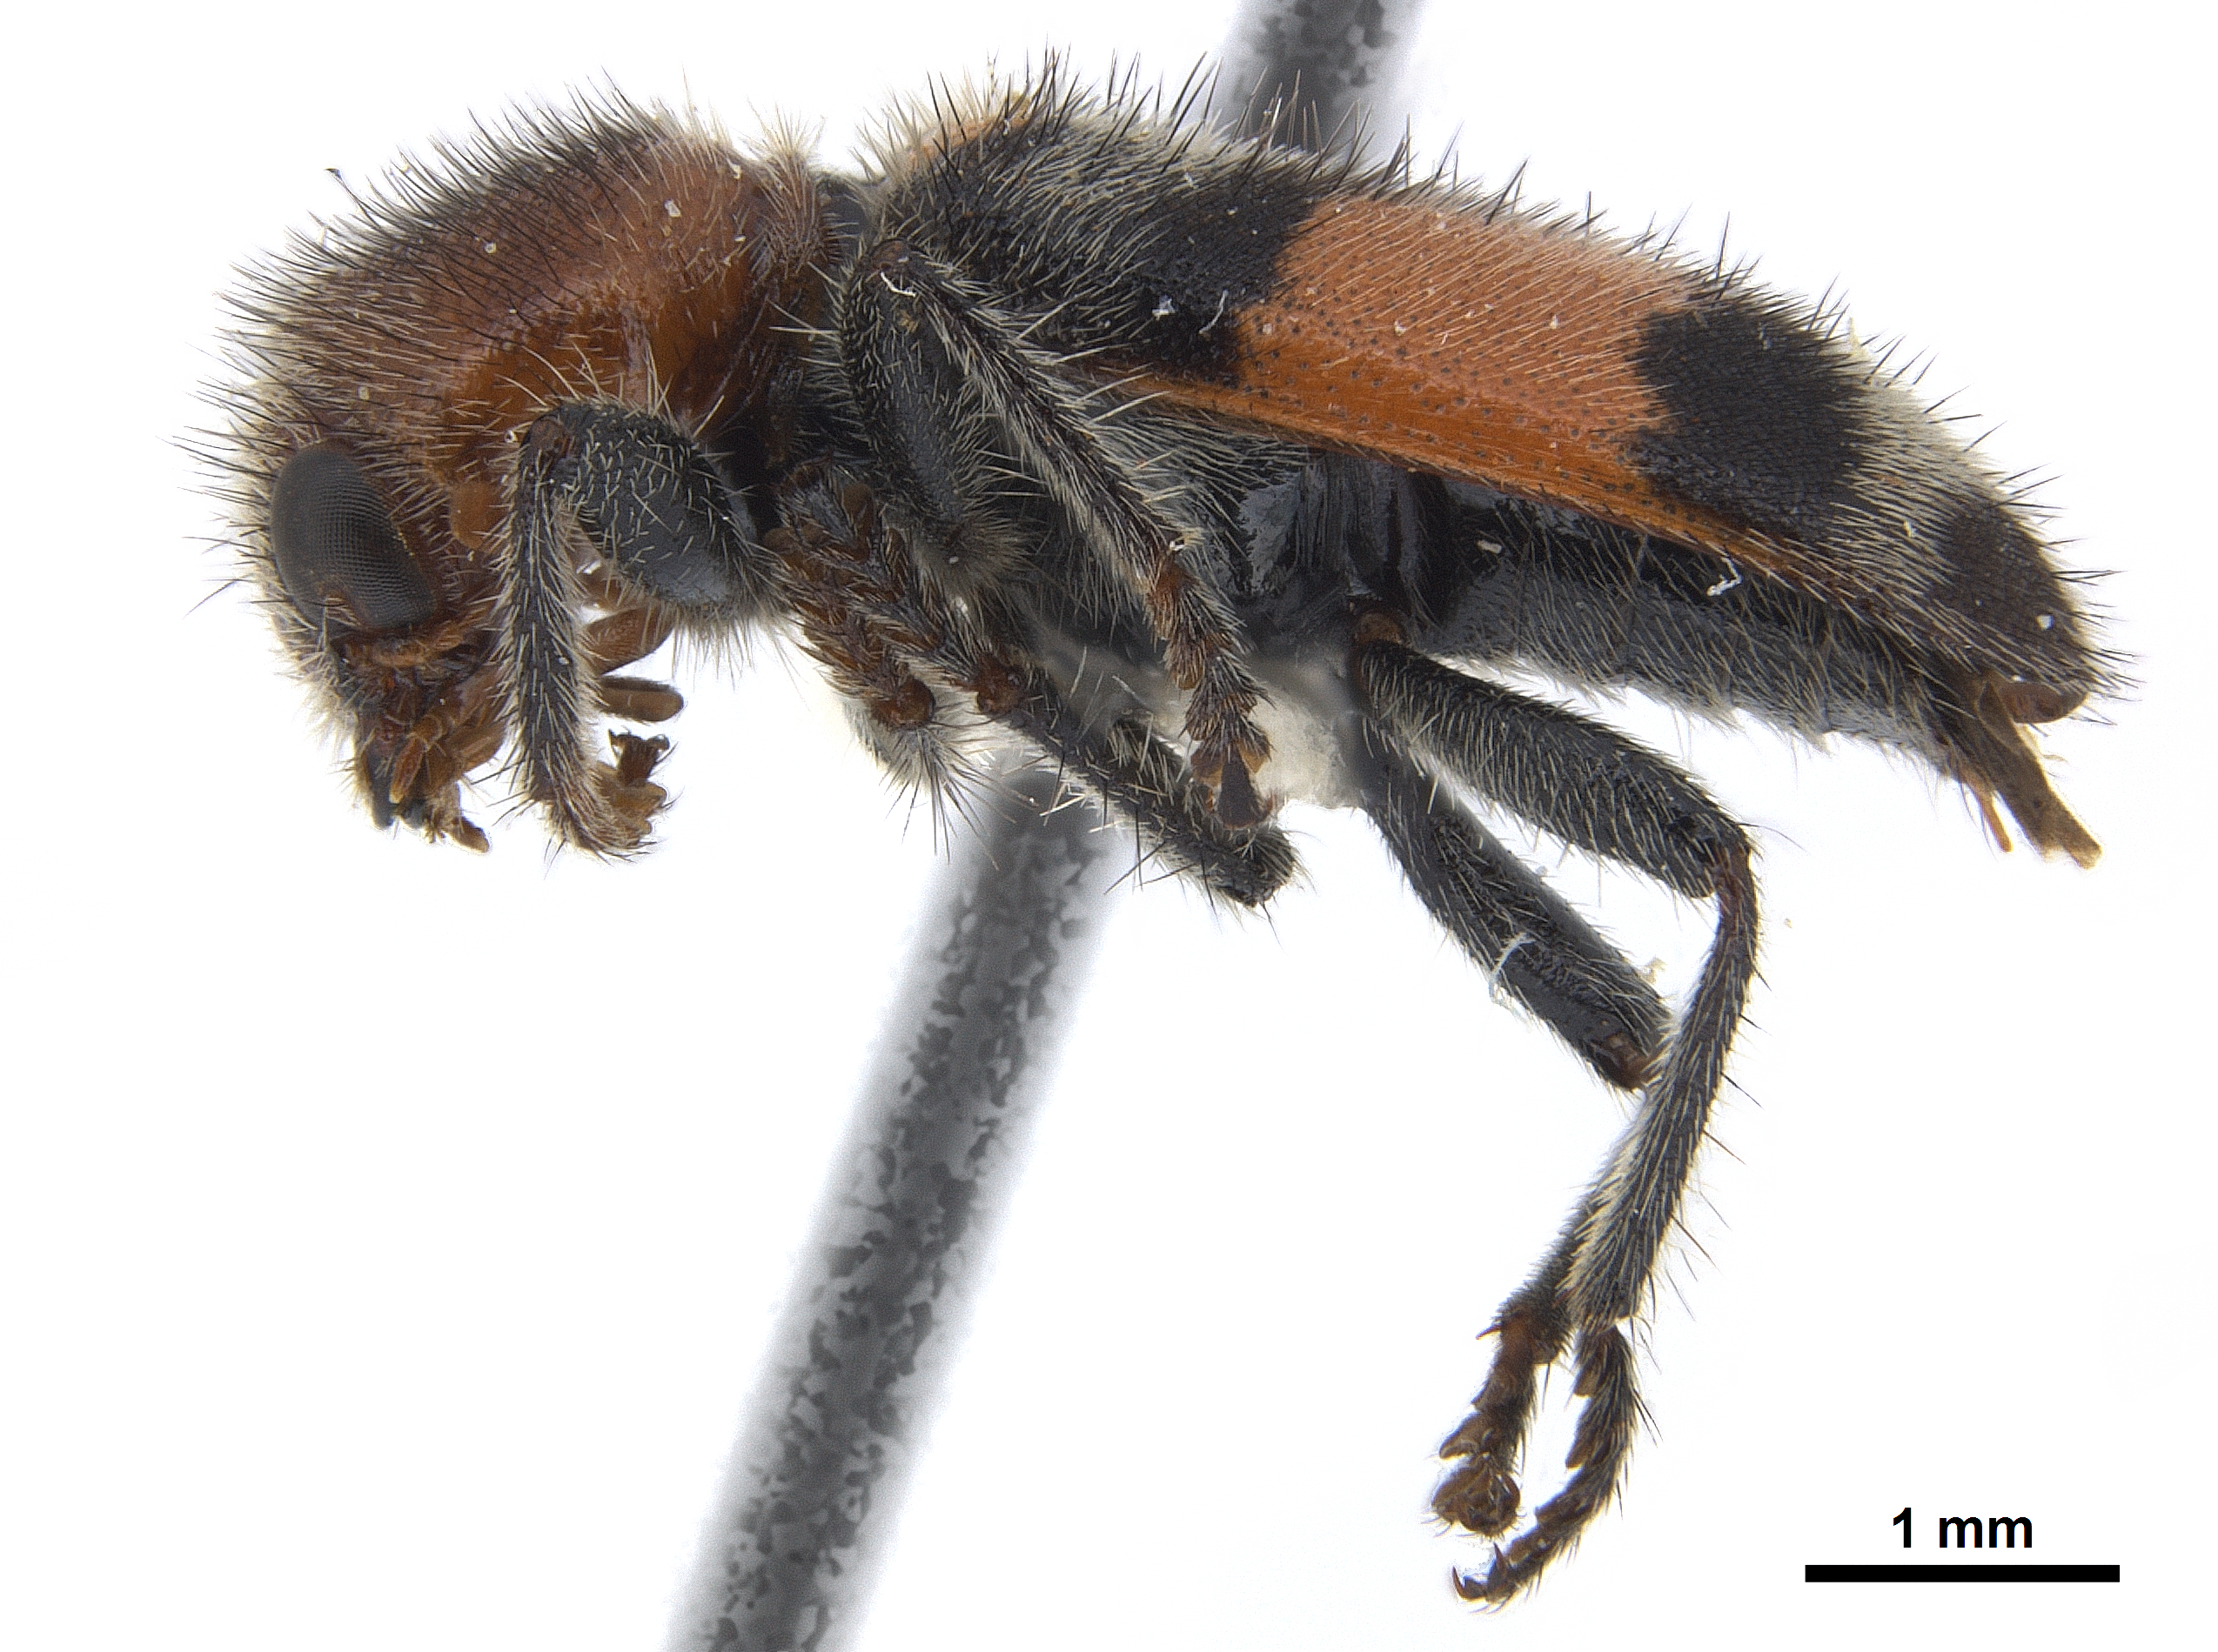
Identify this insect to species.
Enoclerus coccineus
